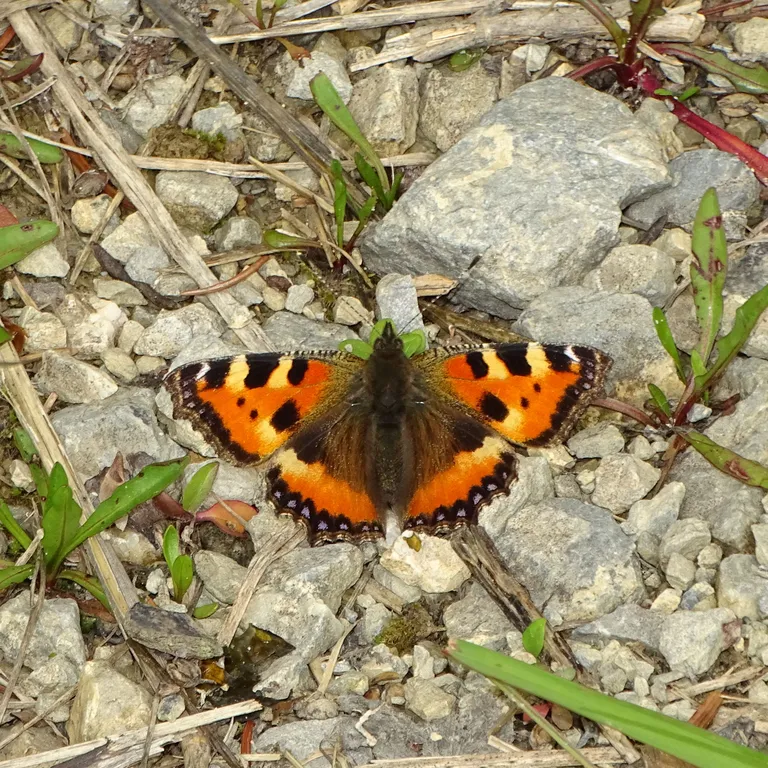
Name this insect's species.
Aglais urticae
